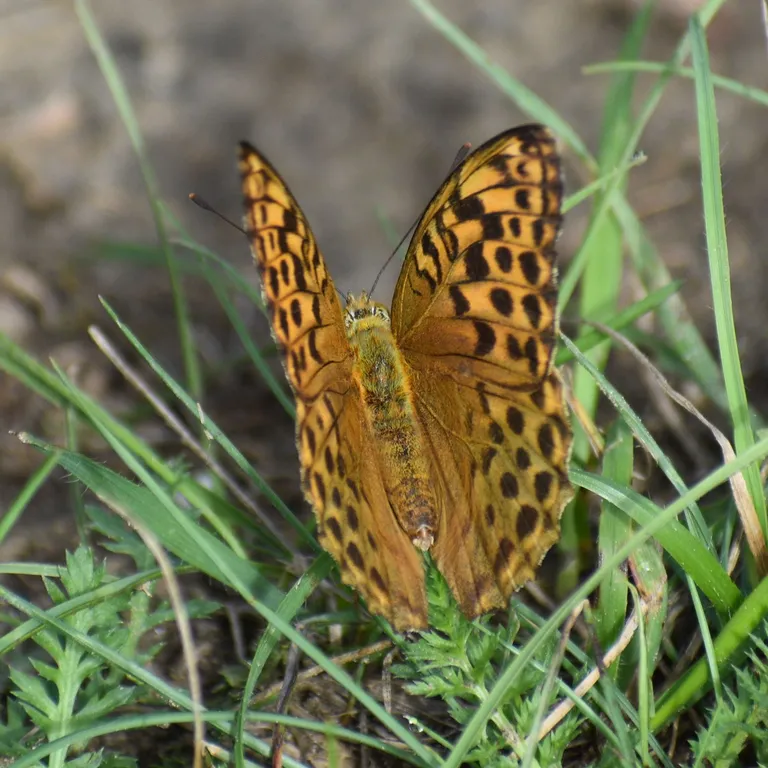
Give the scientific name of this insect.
Argynnis paphia
